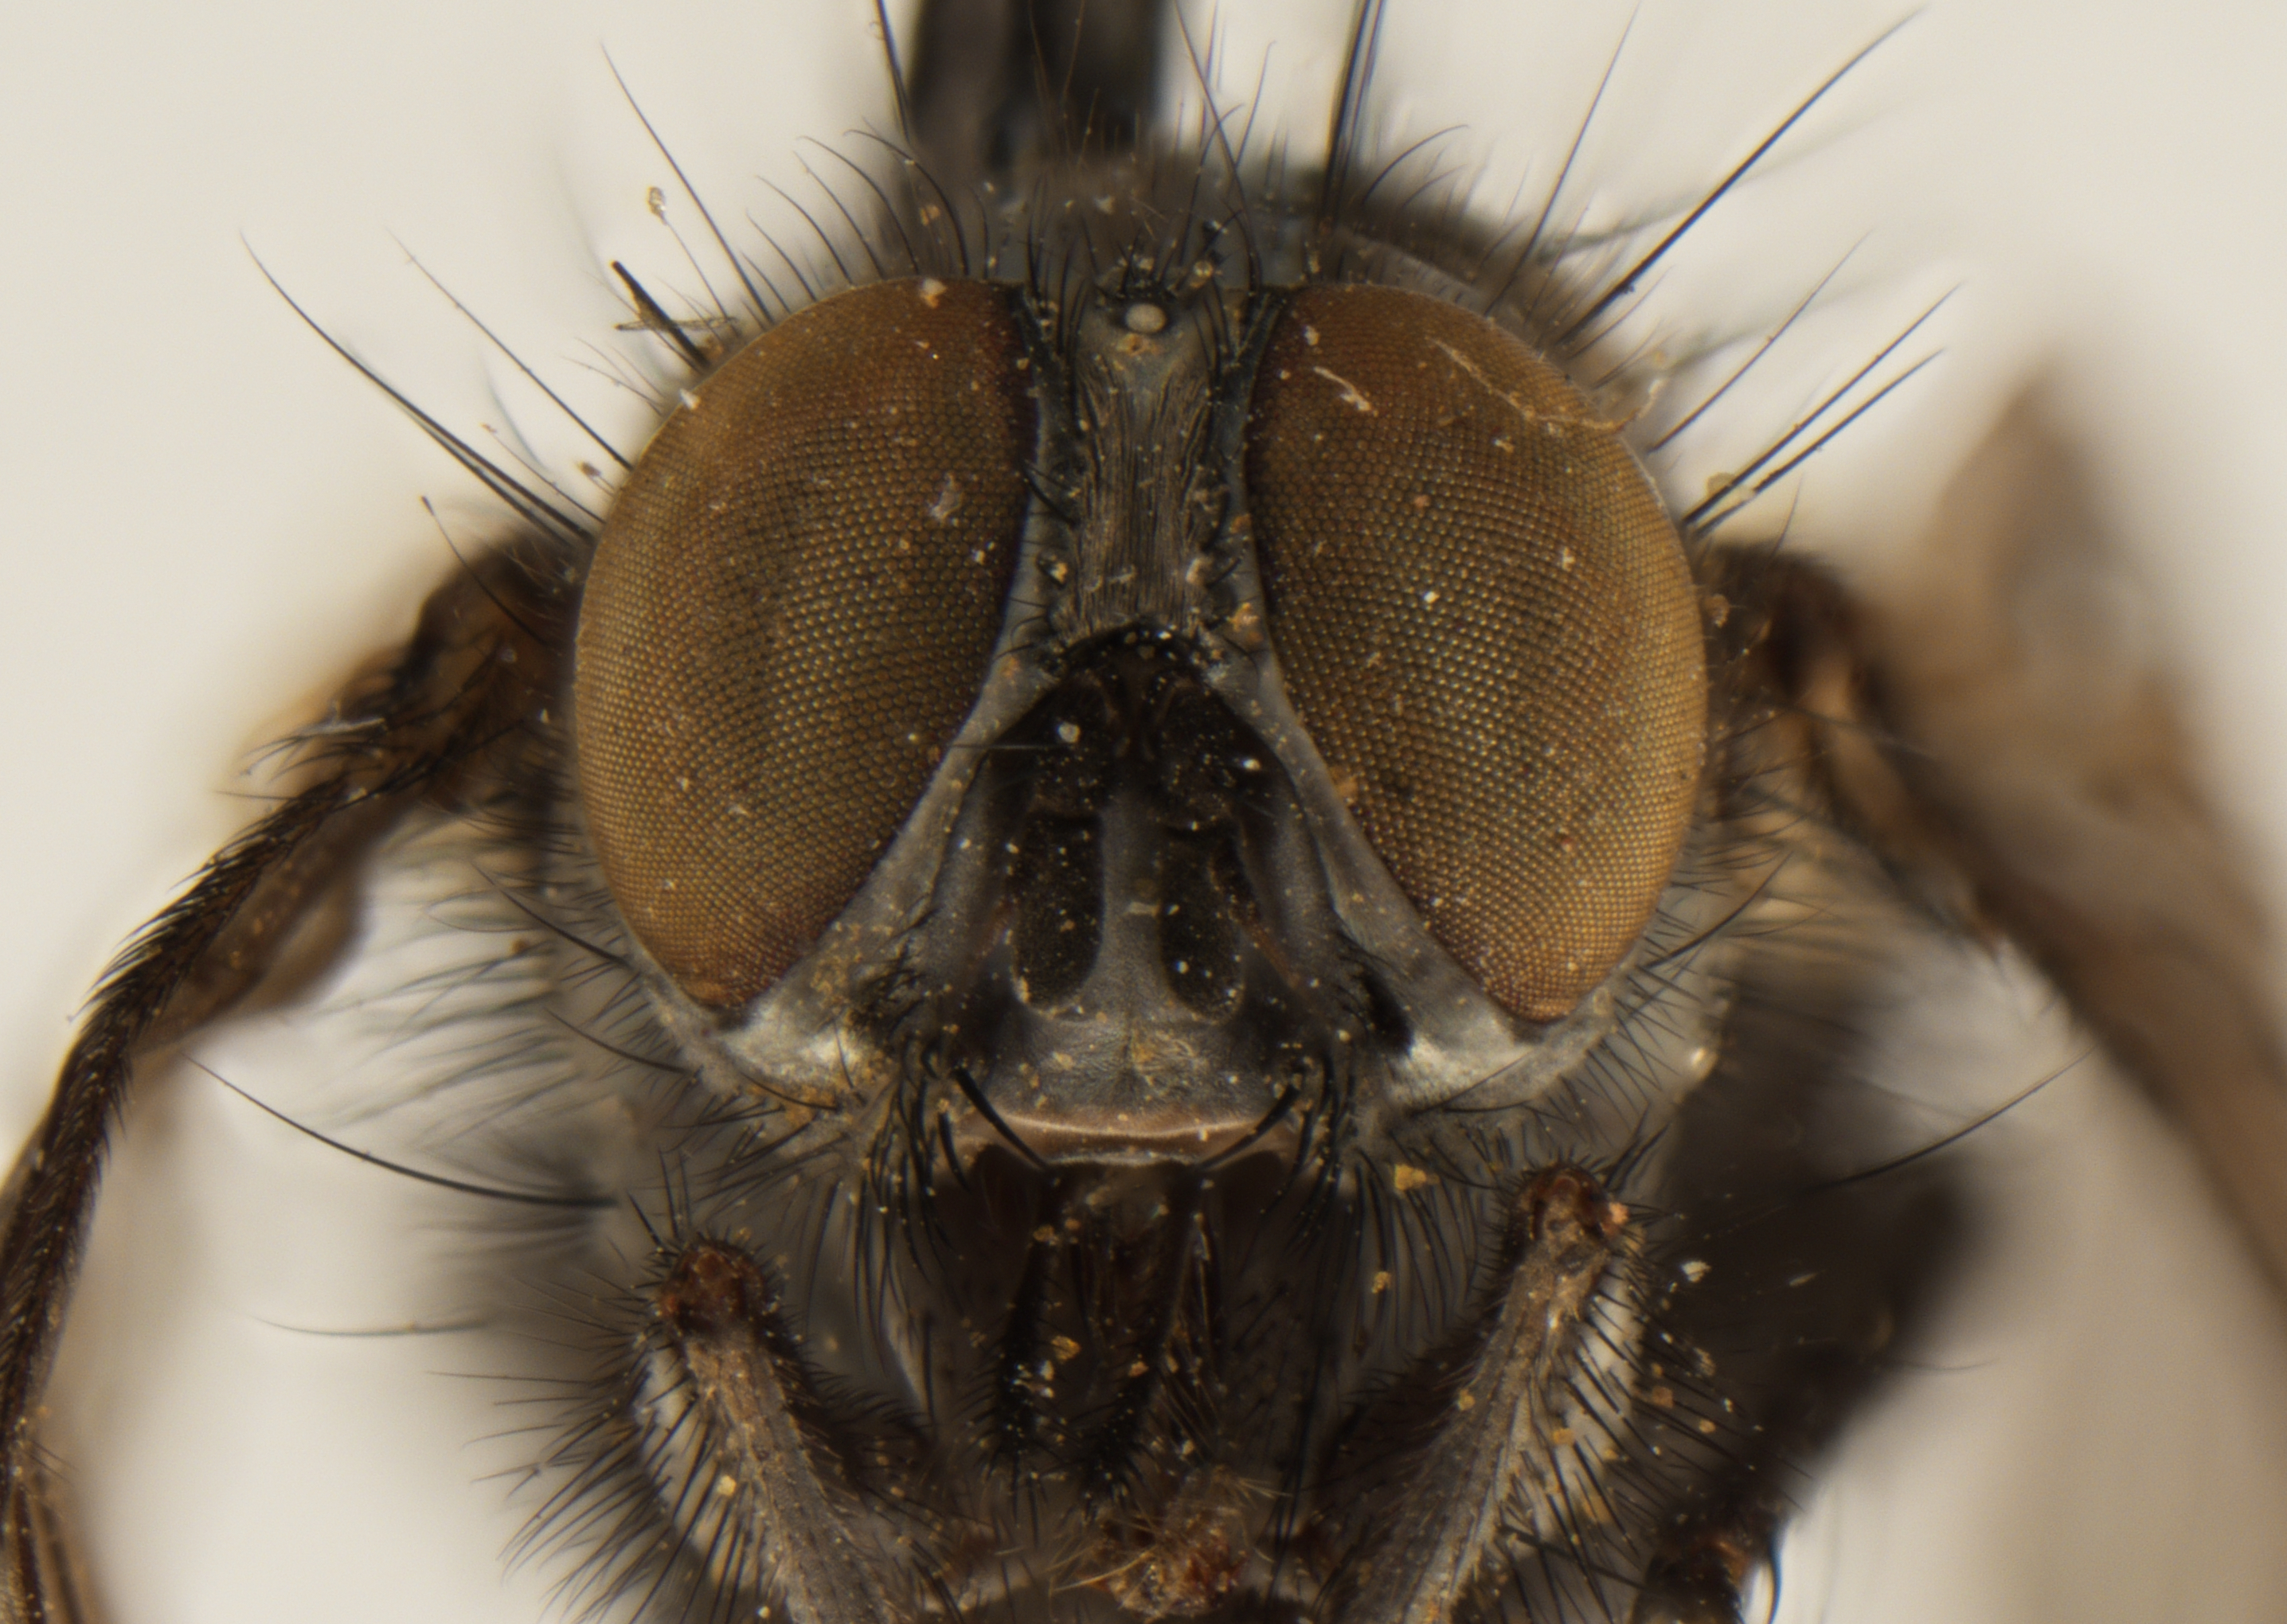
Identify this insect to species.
Lispoides uniseta
